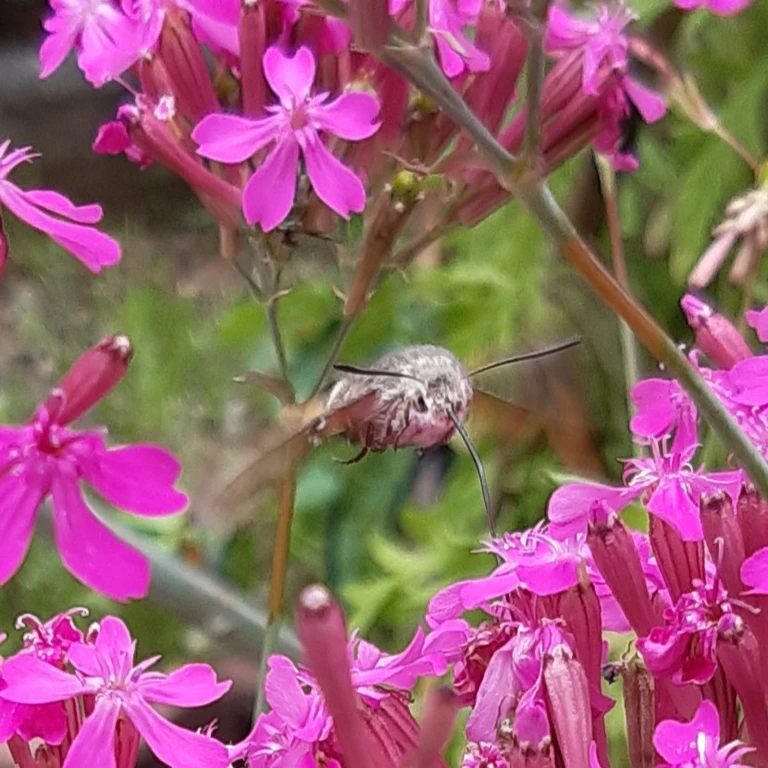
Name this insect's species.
Macroglossum stellatarum
